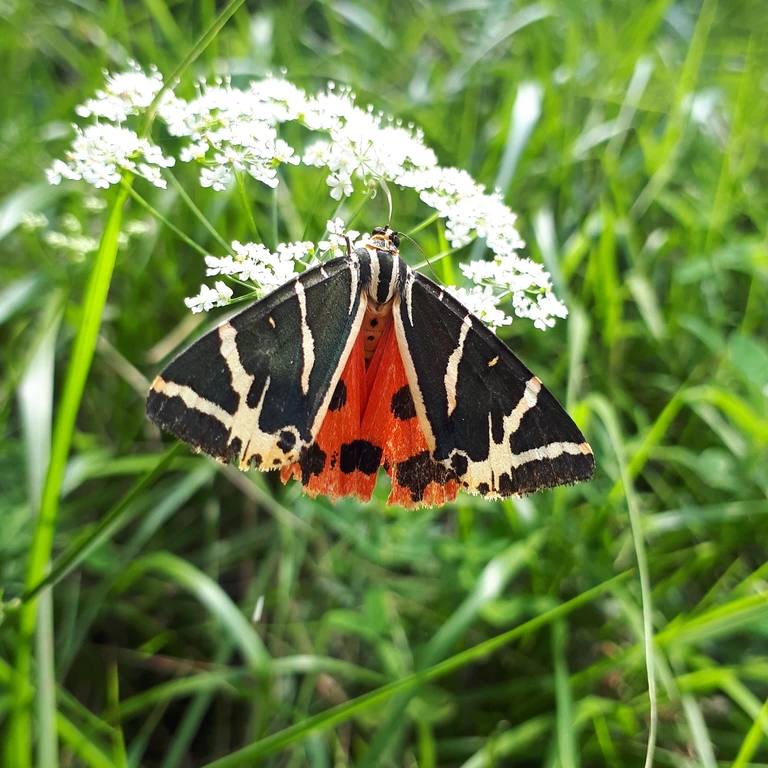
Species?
Euplagia quadripunctaria
